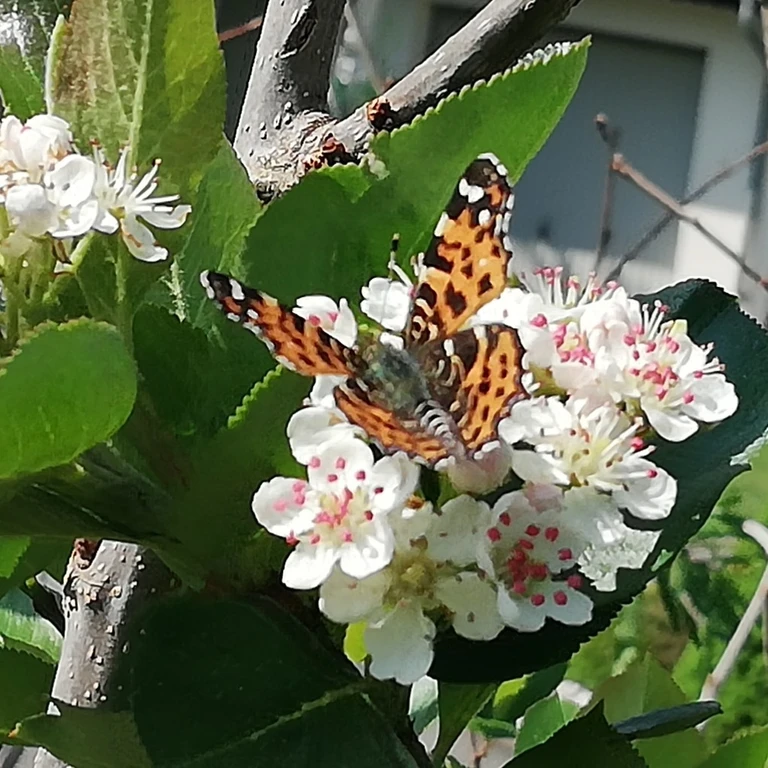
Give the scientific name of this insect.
Araschnia levana
